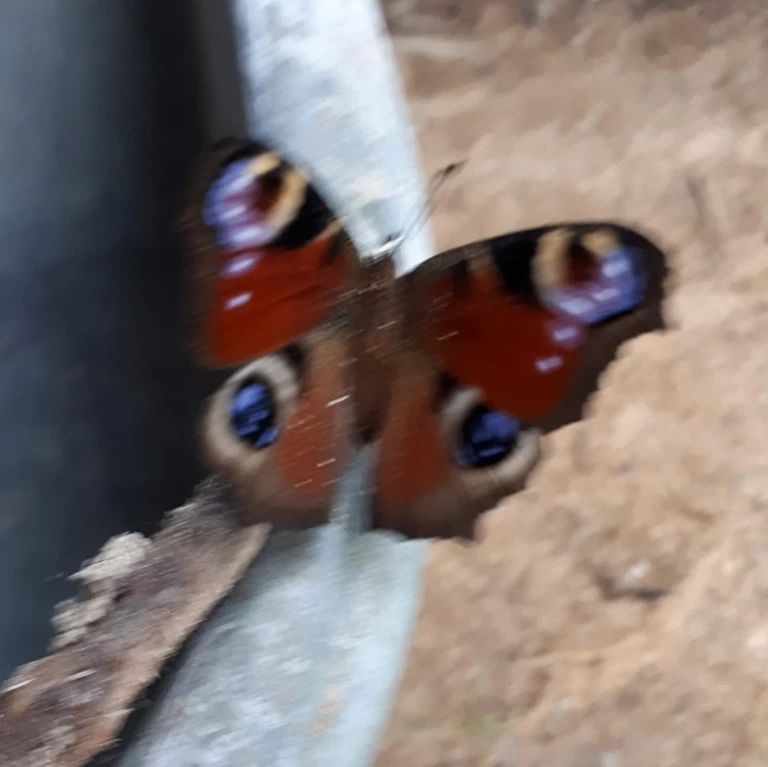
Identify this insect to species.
Aglais io
